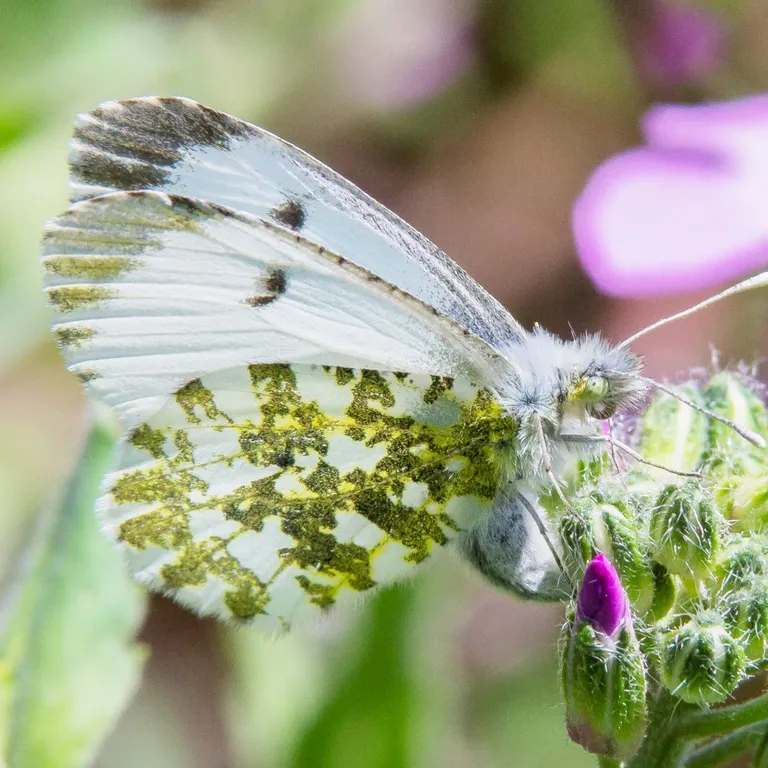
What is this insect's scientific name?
Anthocharis cardamines
